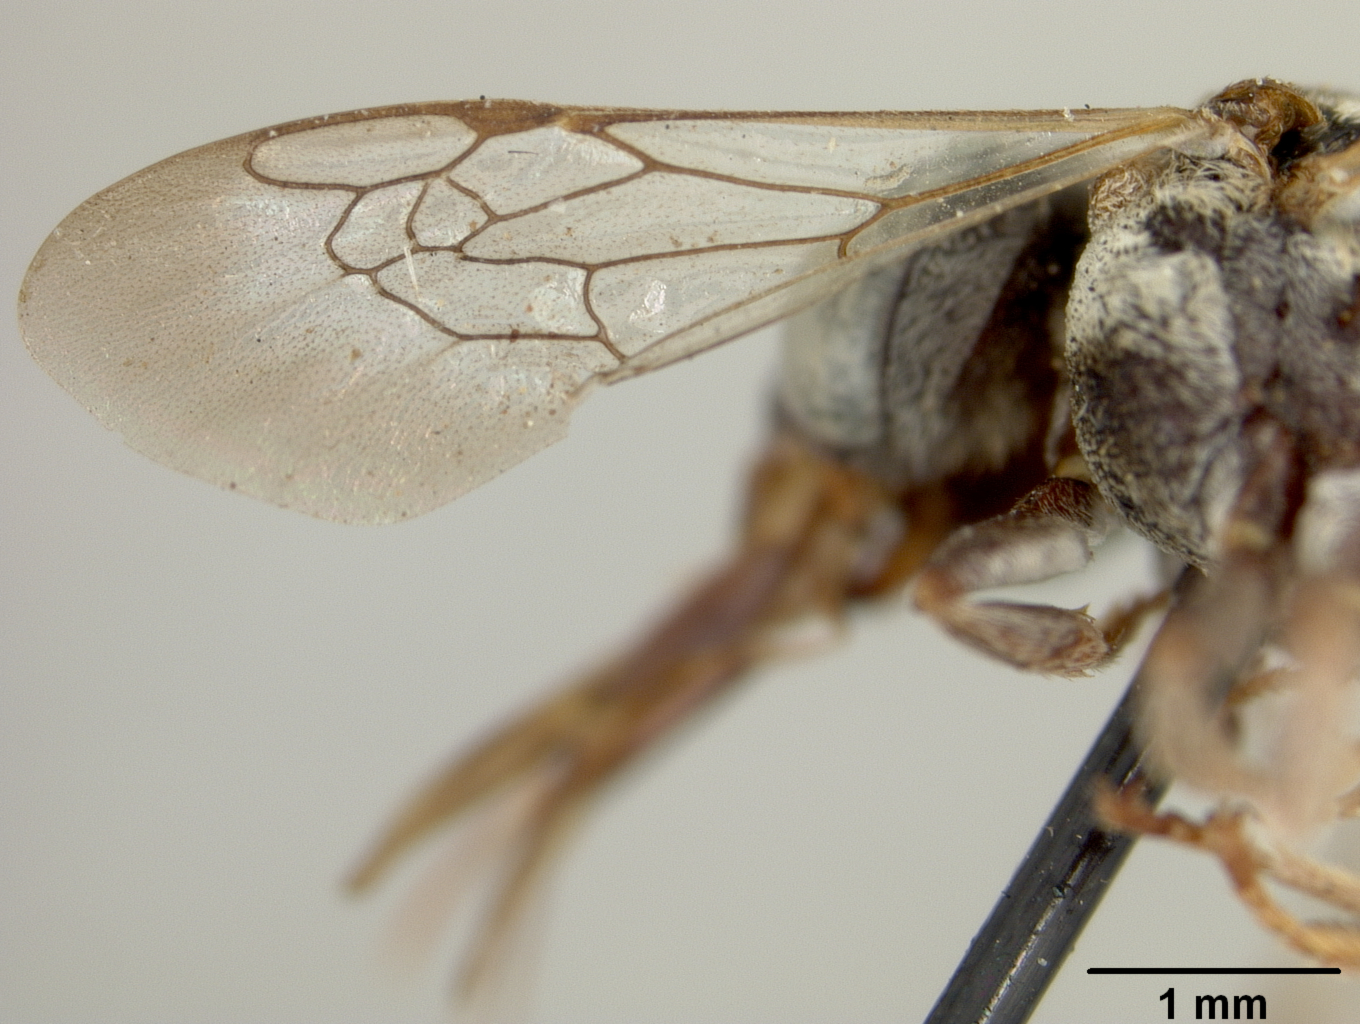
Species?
Epeolus humillimus
